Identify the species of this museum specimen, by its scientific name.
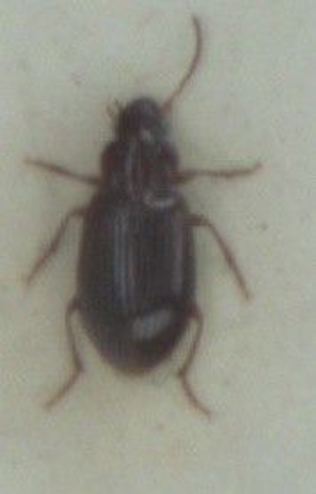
Bradycellus harpalinus
